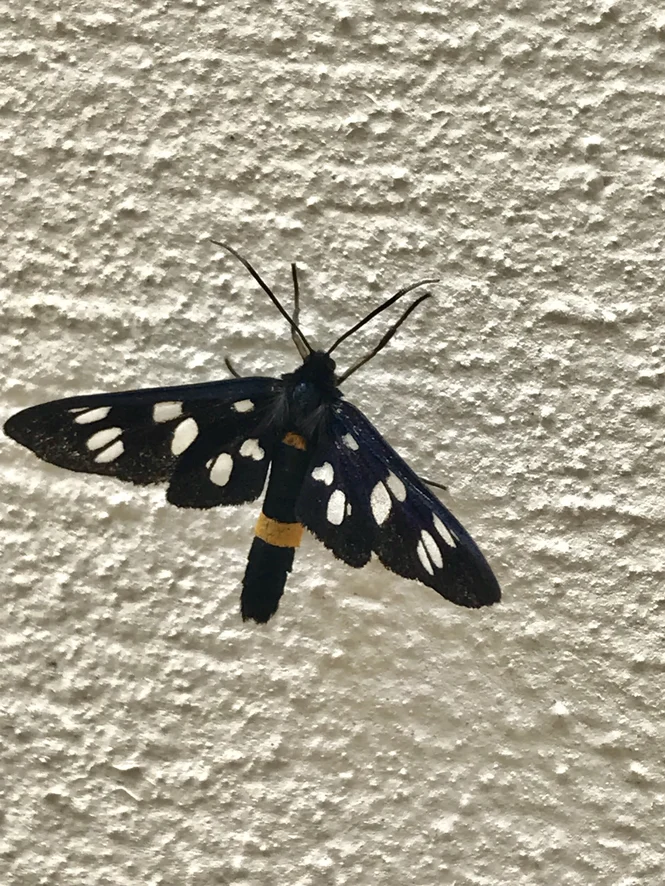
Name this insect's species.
Amata phegea
